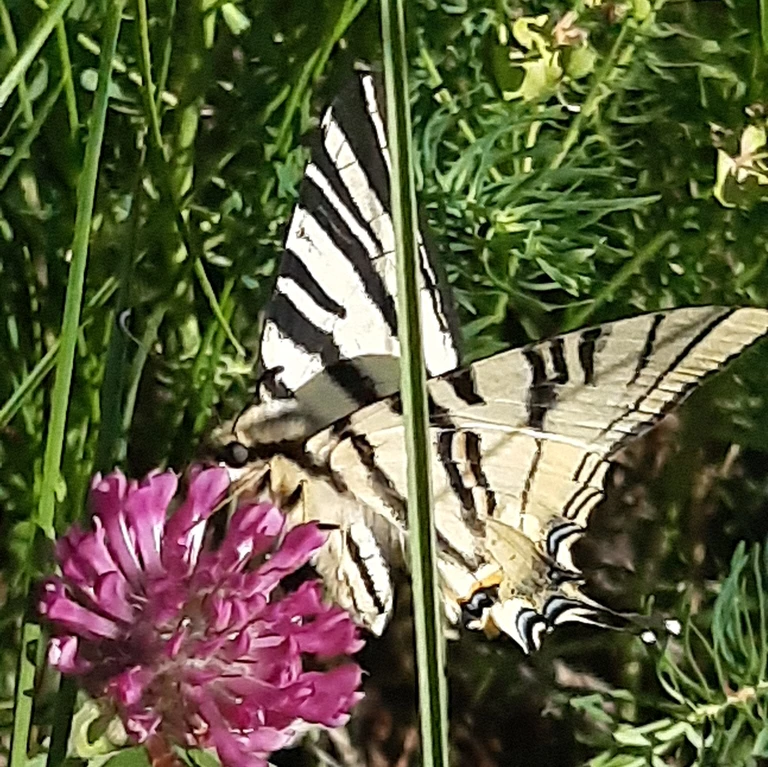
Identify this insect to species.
Iphiclides podalirius
